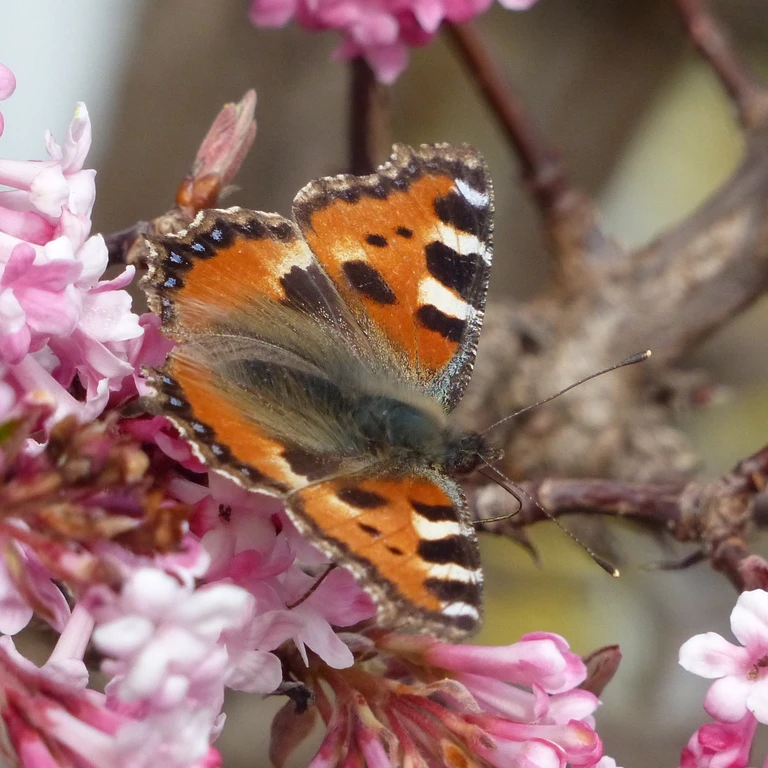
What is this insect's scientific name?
Aglais urticae
